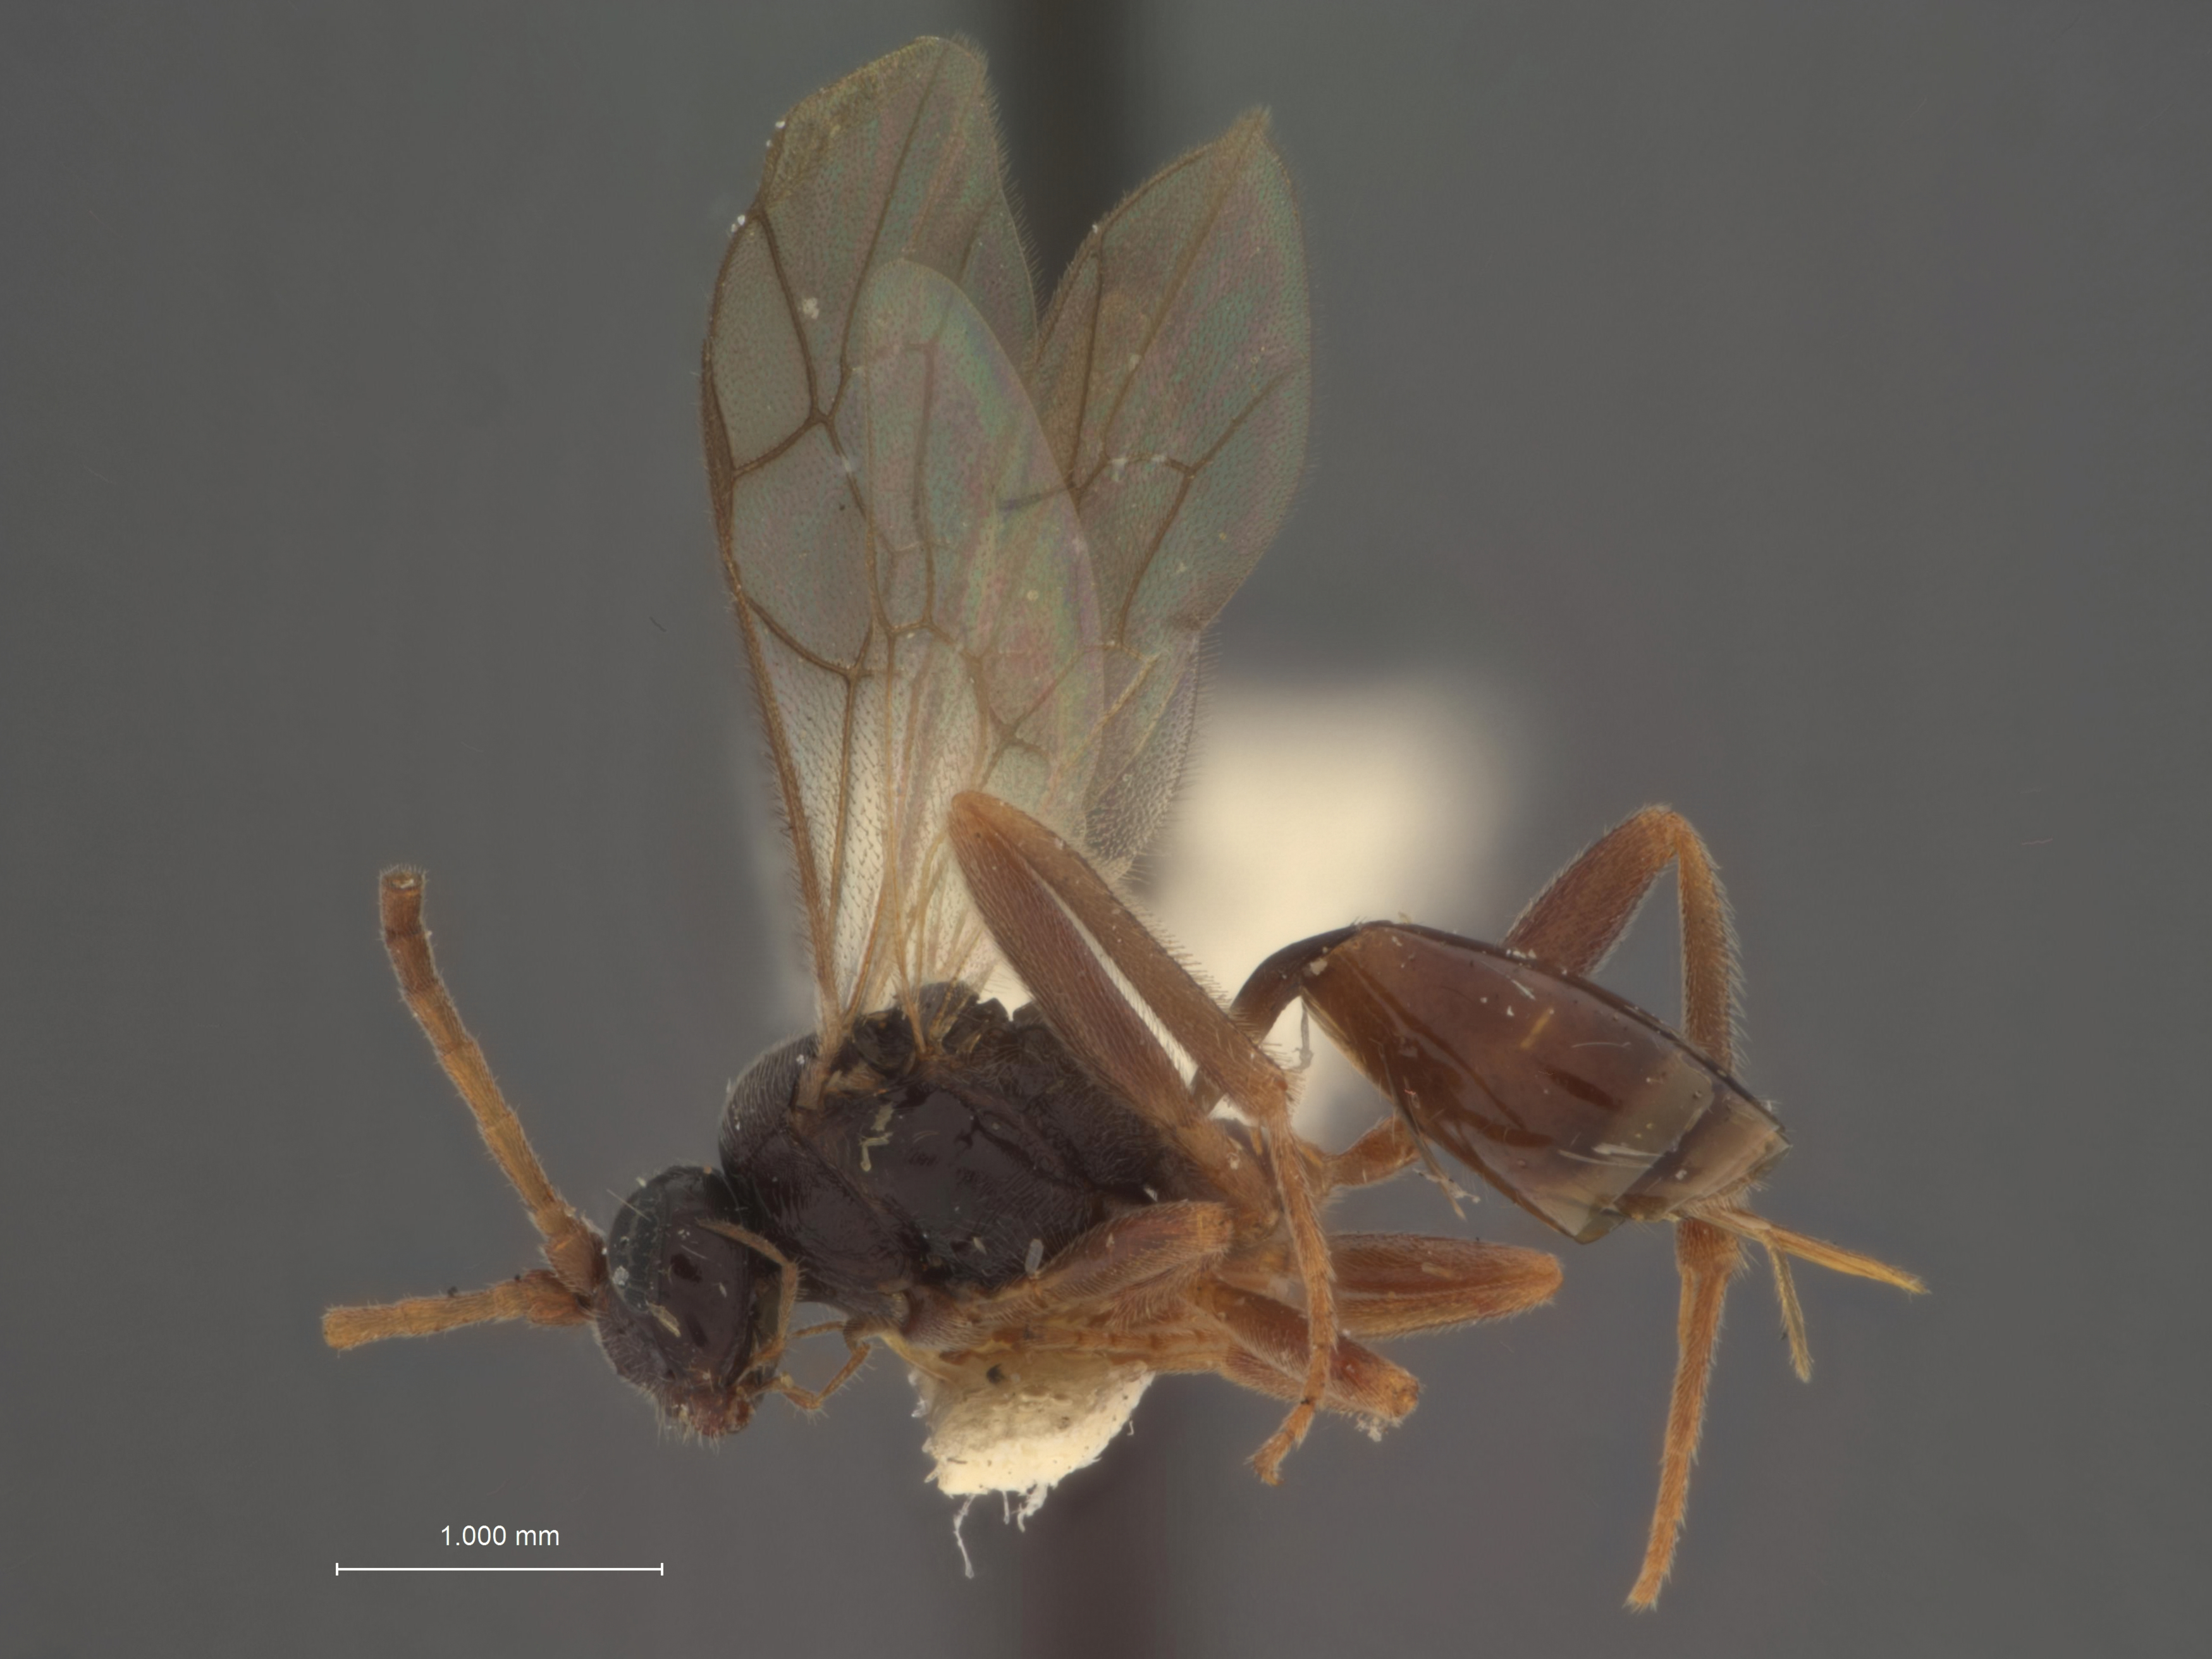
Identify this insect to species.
Myersia johnsoni
